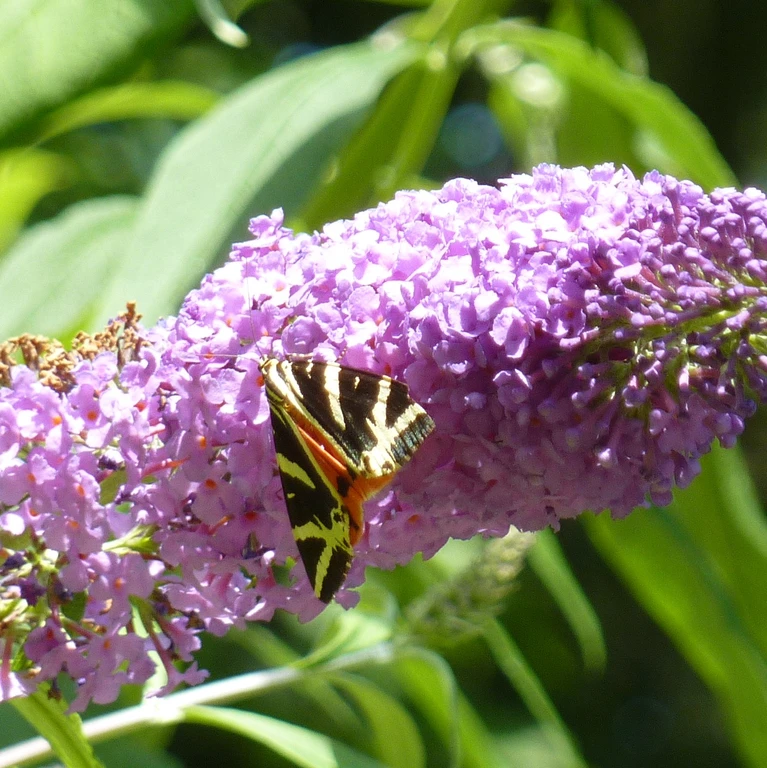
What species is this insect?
Euplagia quadripunctaria
